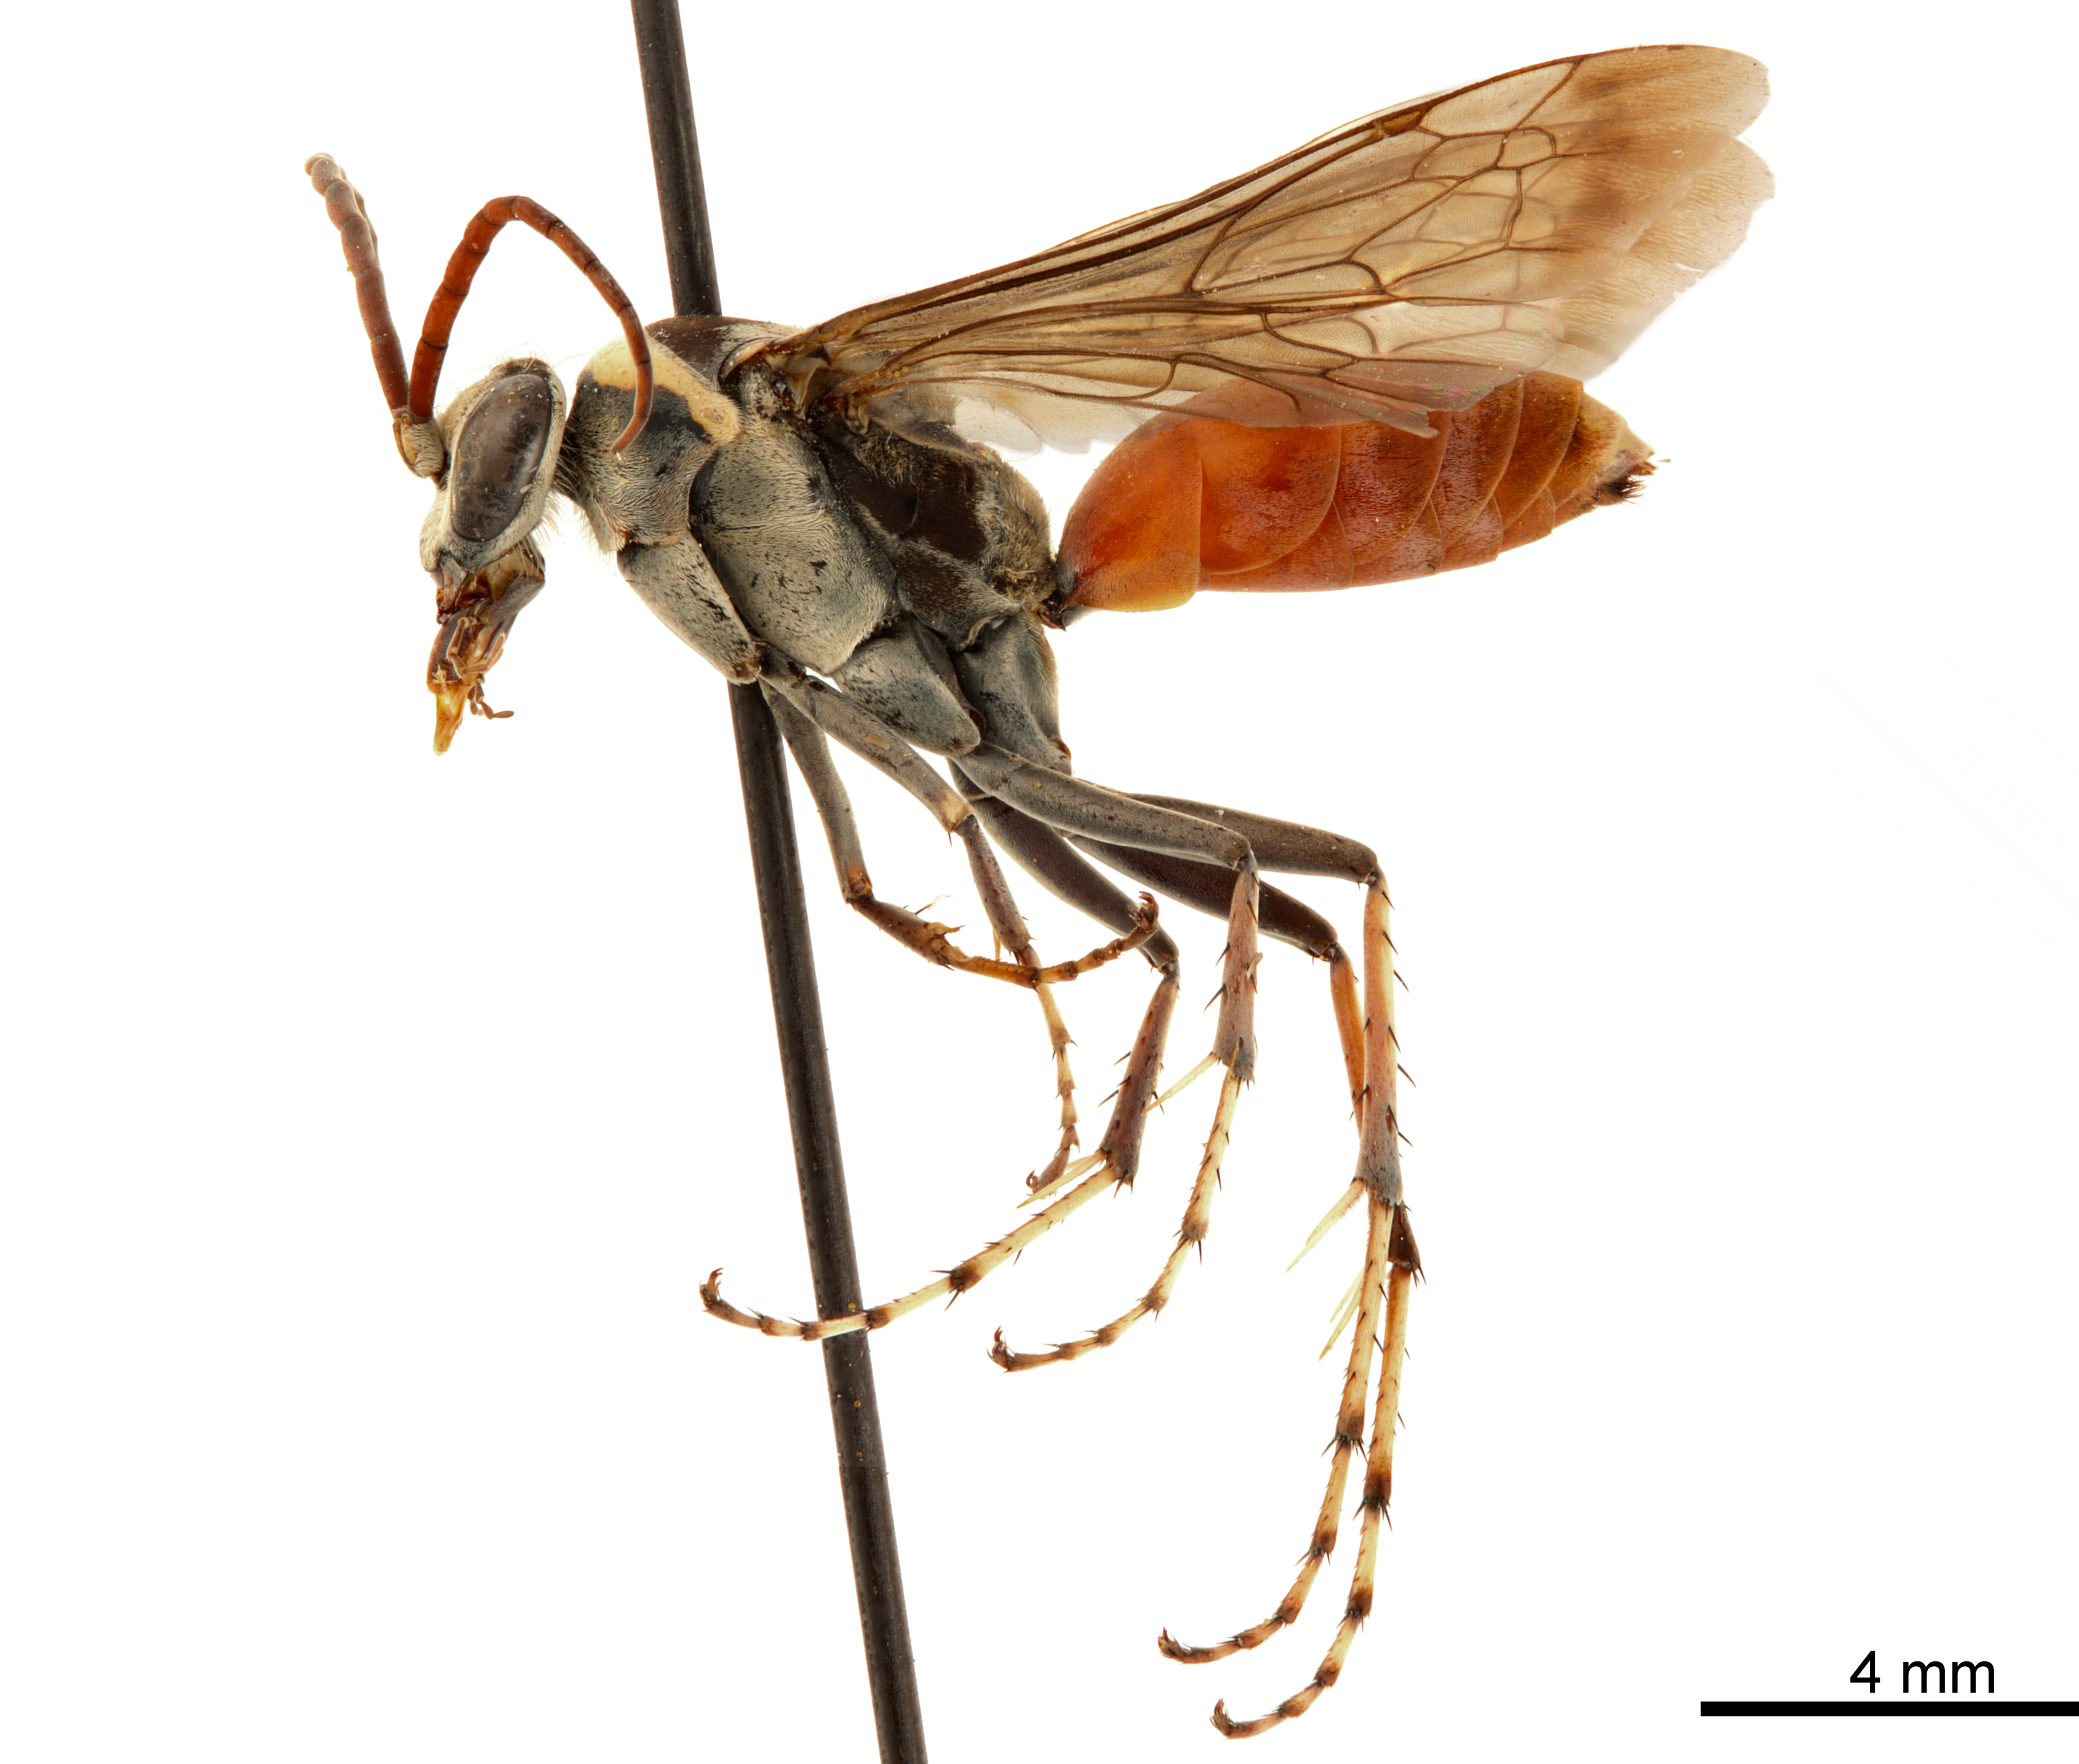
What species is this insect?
Paracyphononyx semiplumbeus
